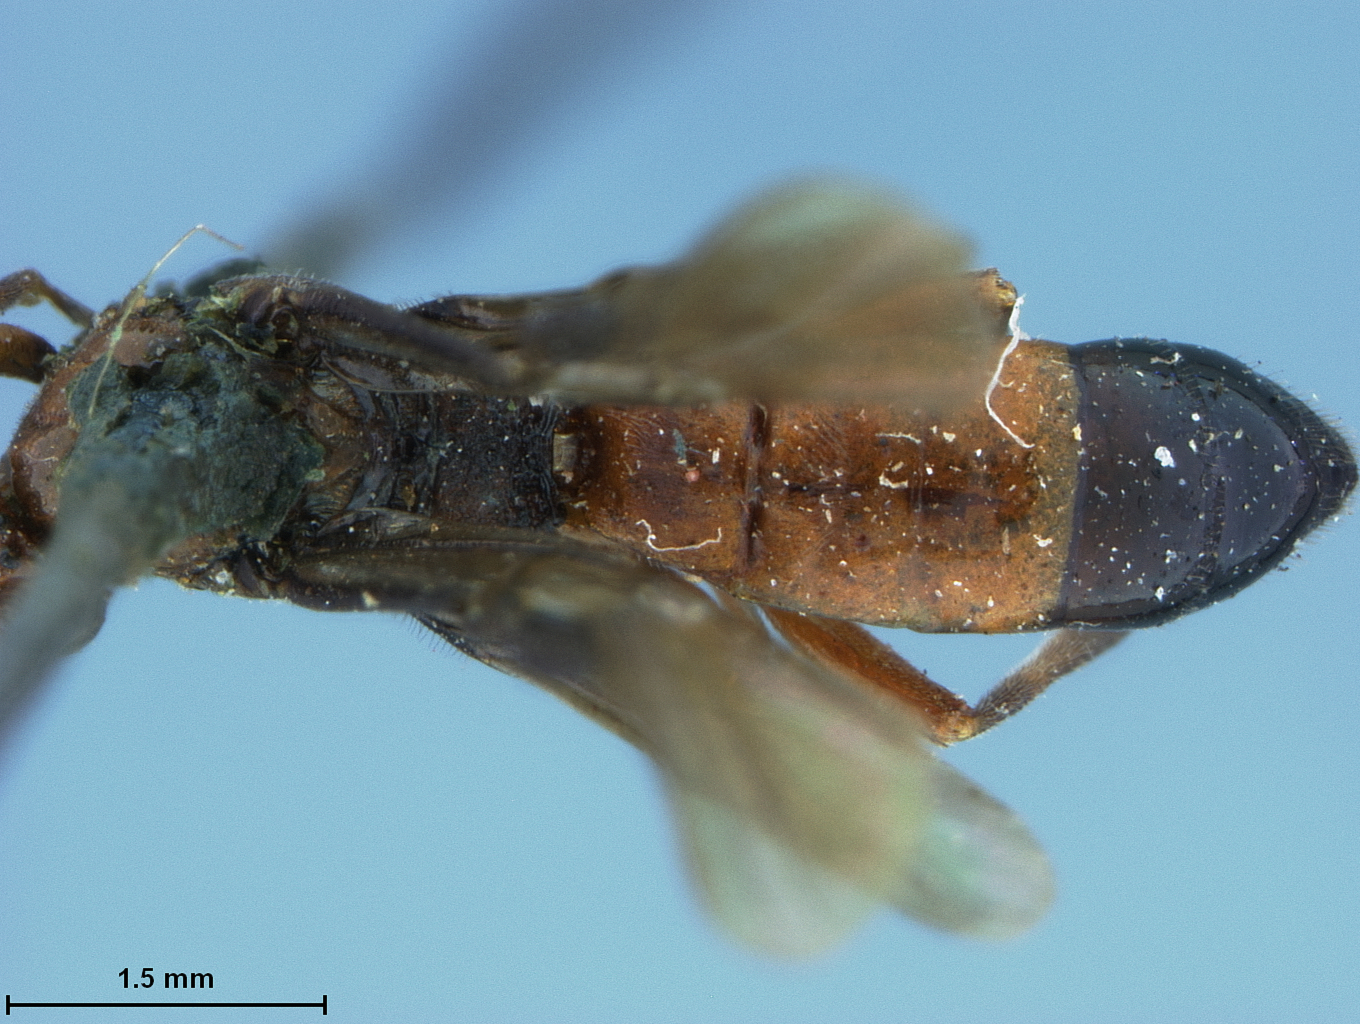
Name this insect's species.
Orgilus terminalis
